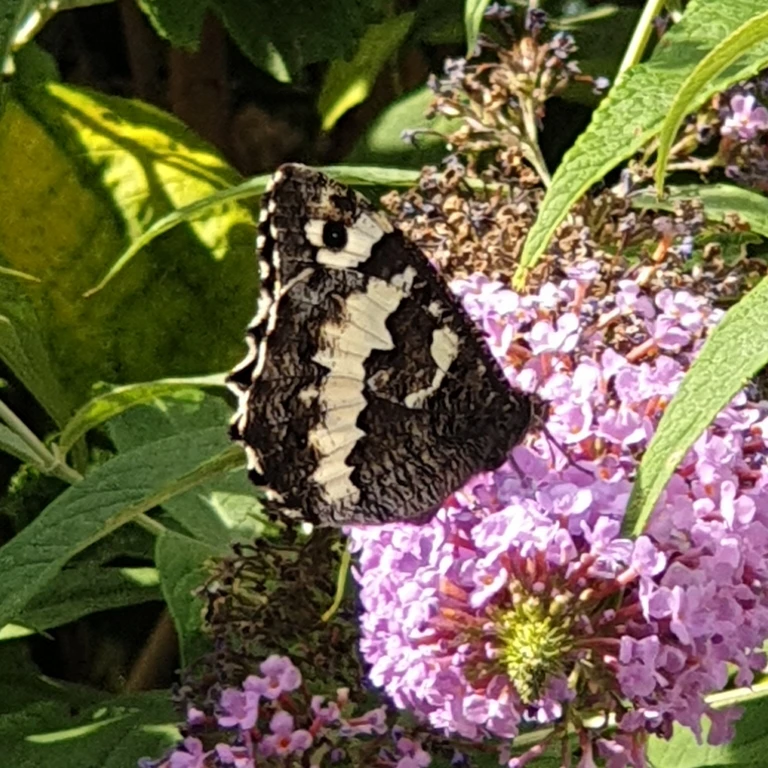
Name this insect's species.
Brintesia circe
